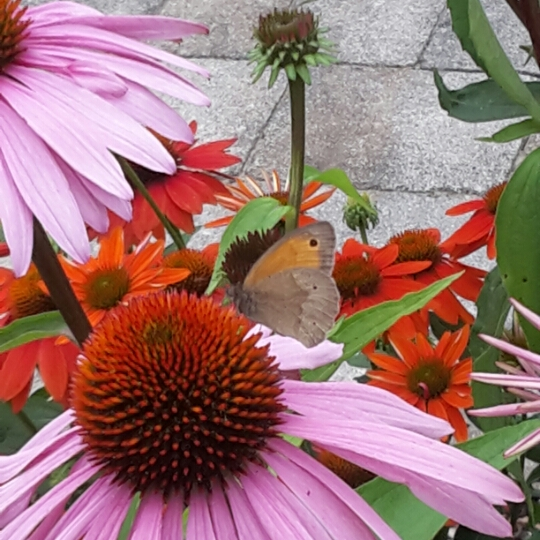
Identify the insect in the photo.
Maniola jurtina
